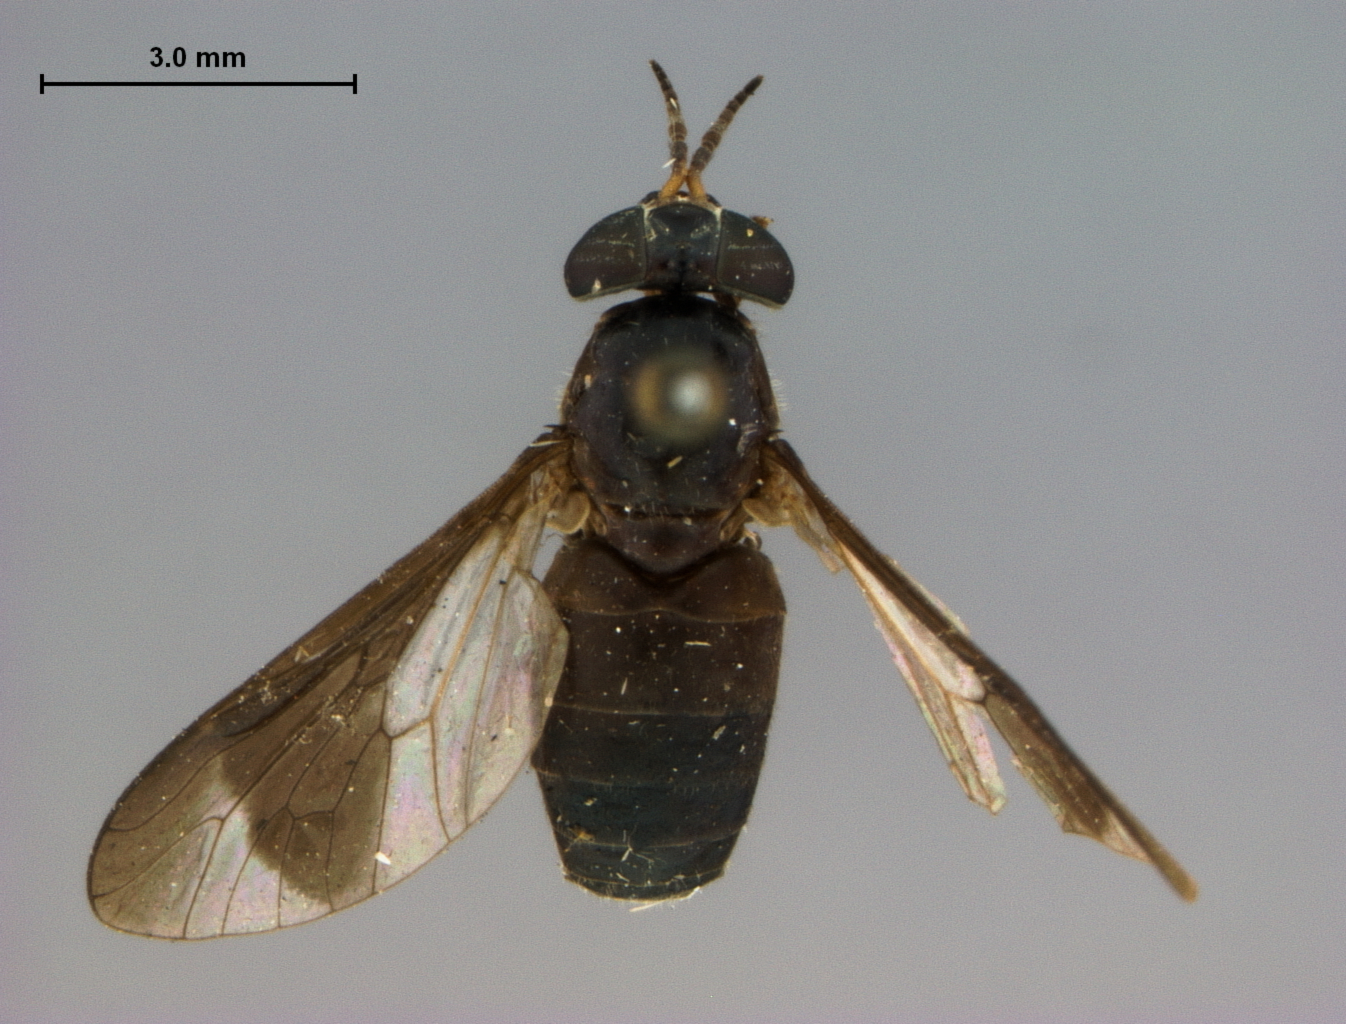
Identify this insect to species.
Chrysops parvulus
